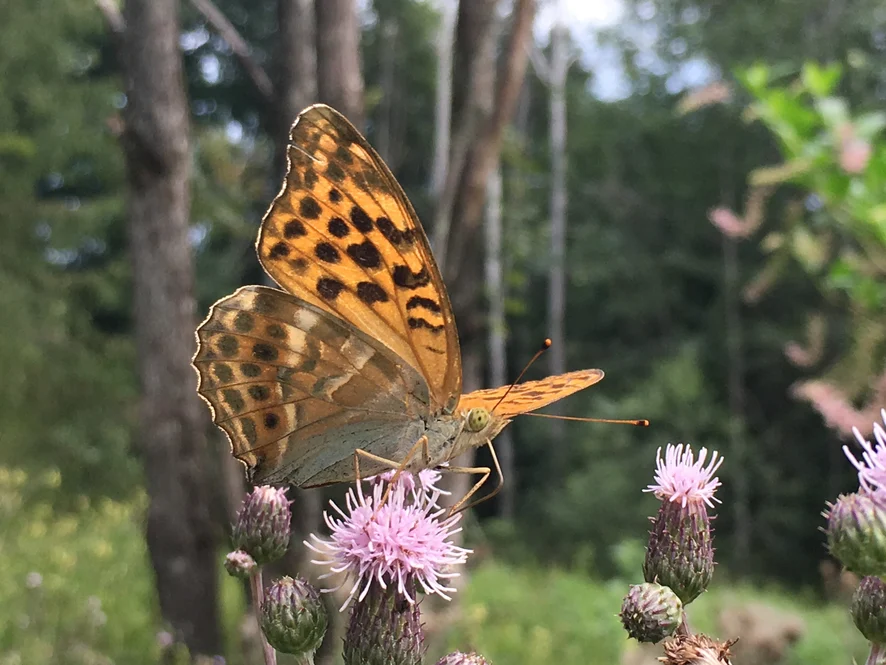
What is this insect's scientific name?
Argynnis paphia
